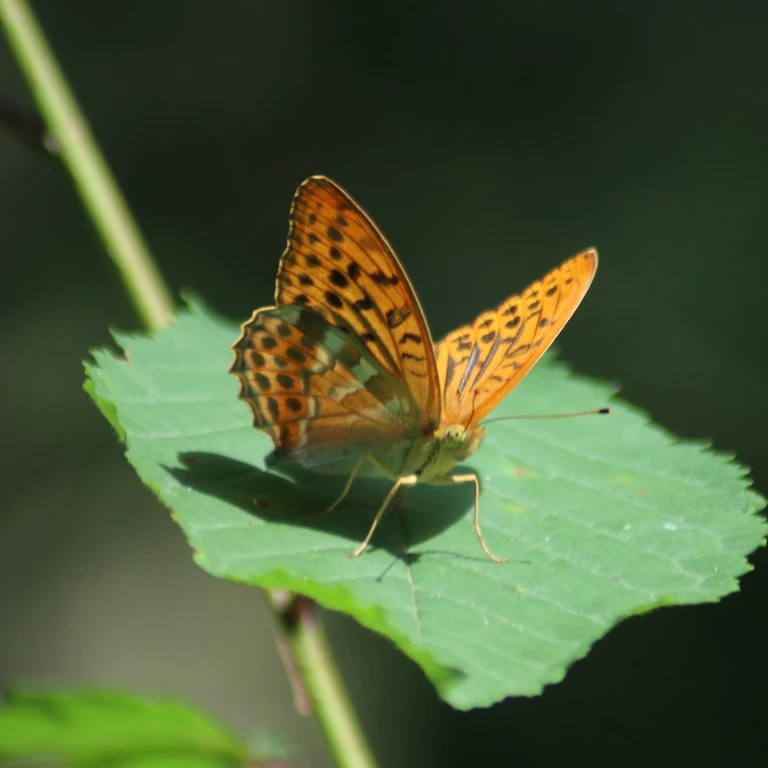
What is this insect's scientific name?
Argynnis paphia
